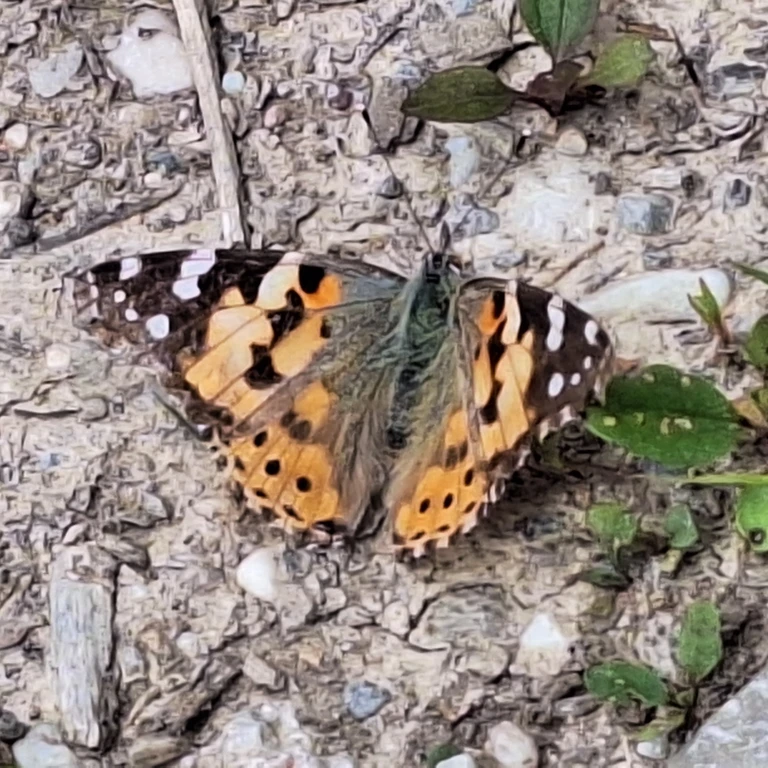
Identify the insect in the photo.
Vanessa cardui
